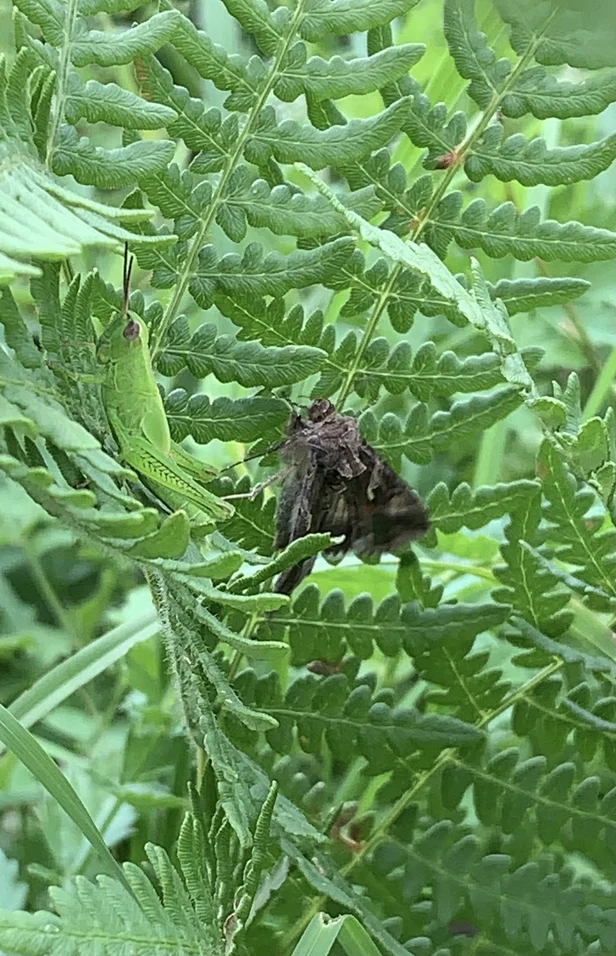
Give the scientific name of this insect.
Autographa gamma
